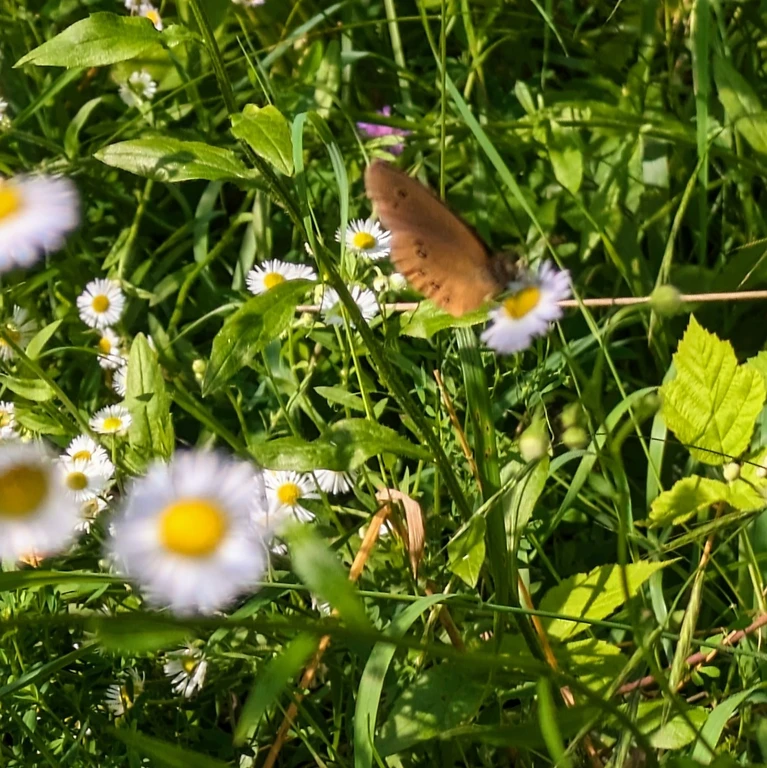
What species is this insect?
Aphantopus hyperantus
